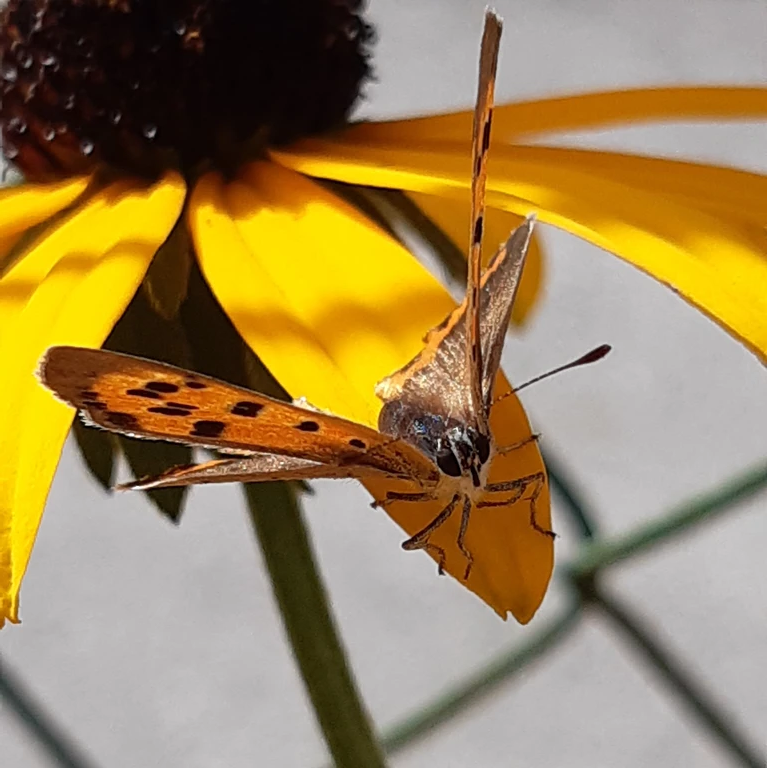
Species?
Lycaena phlaeas
